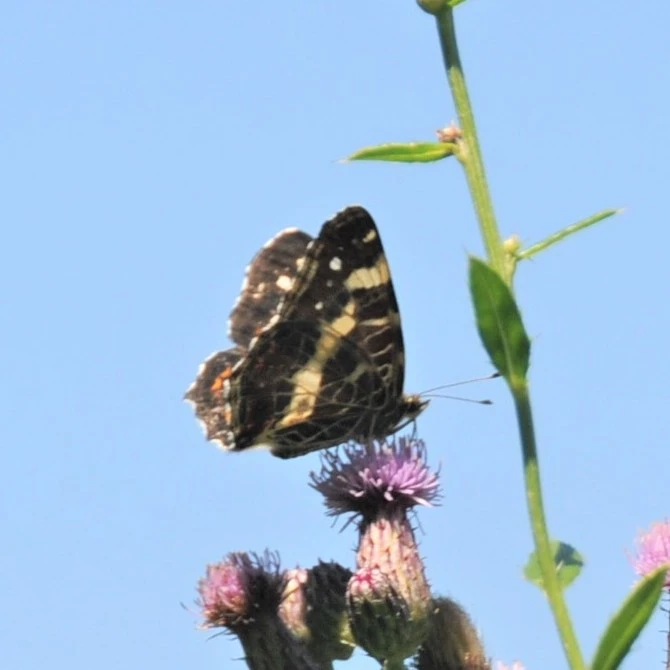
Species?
Araschnia levana
